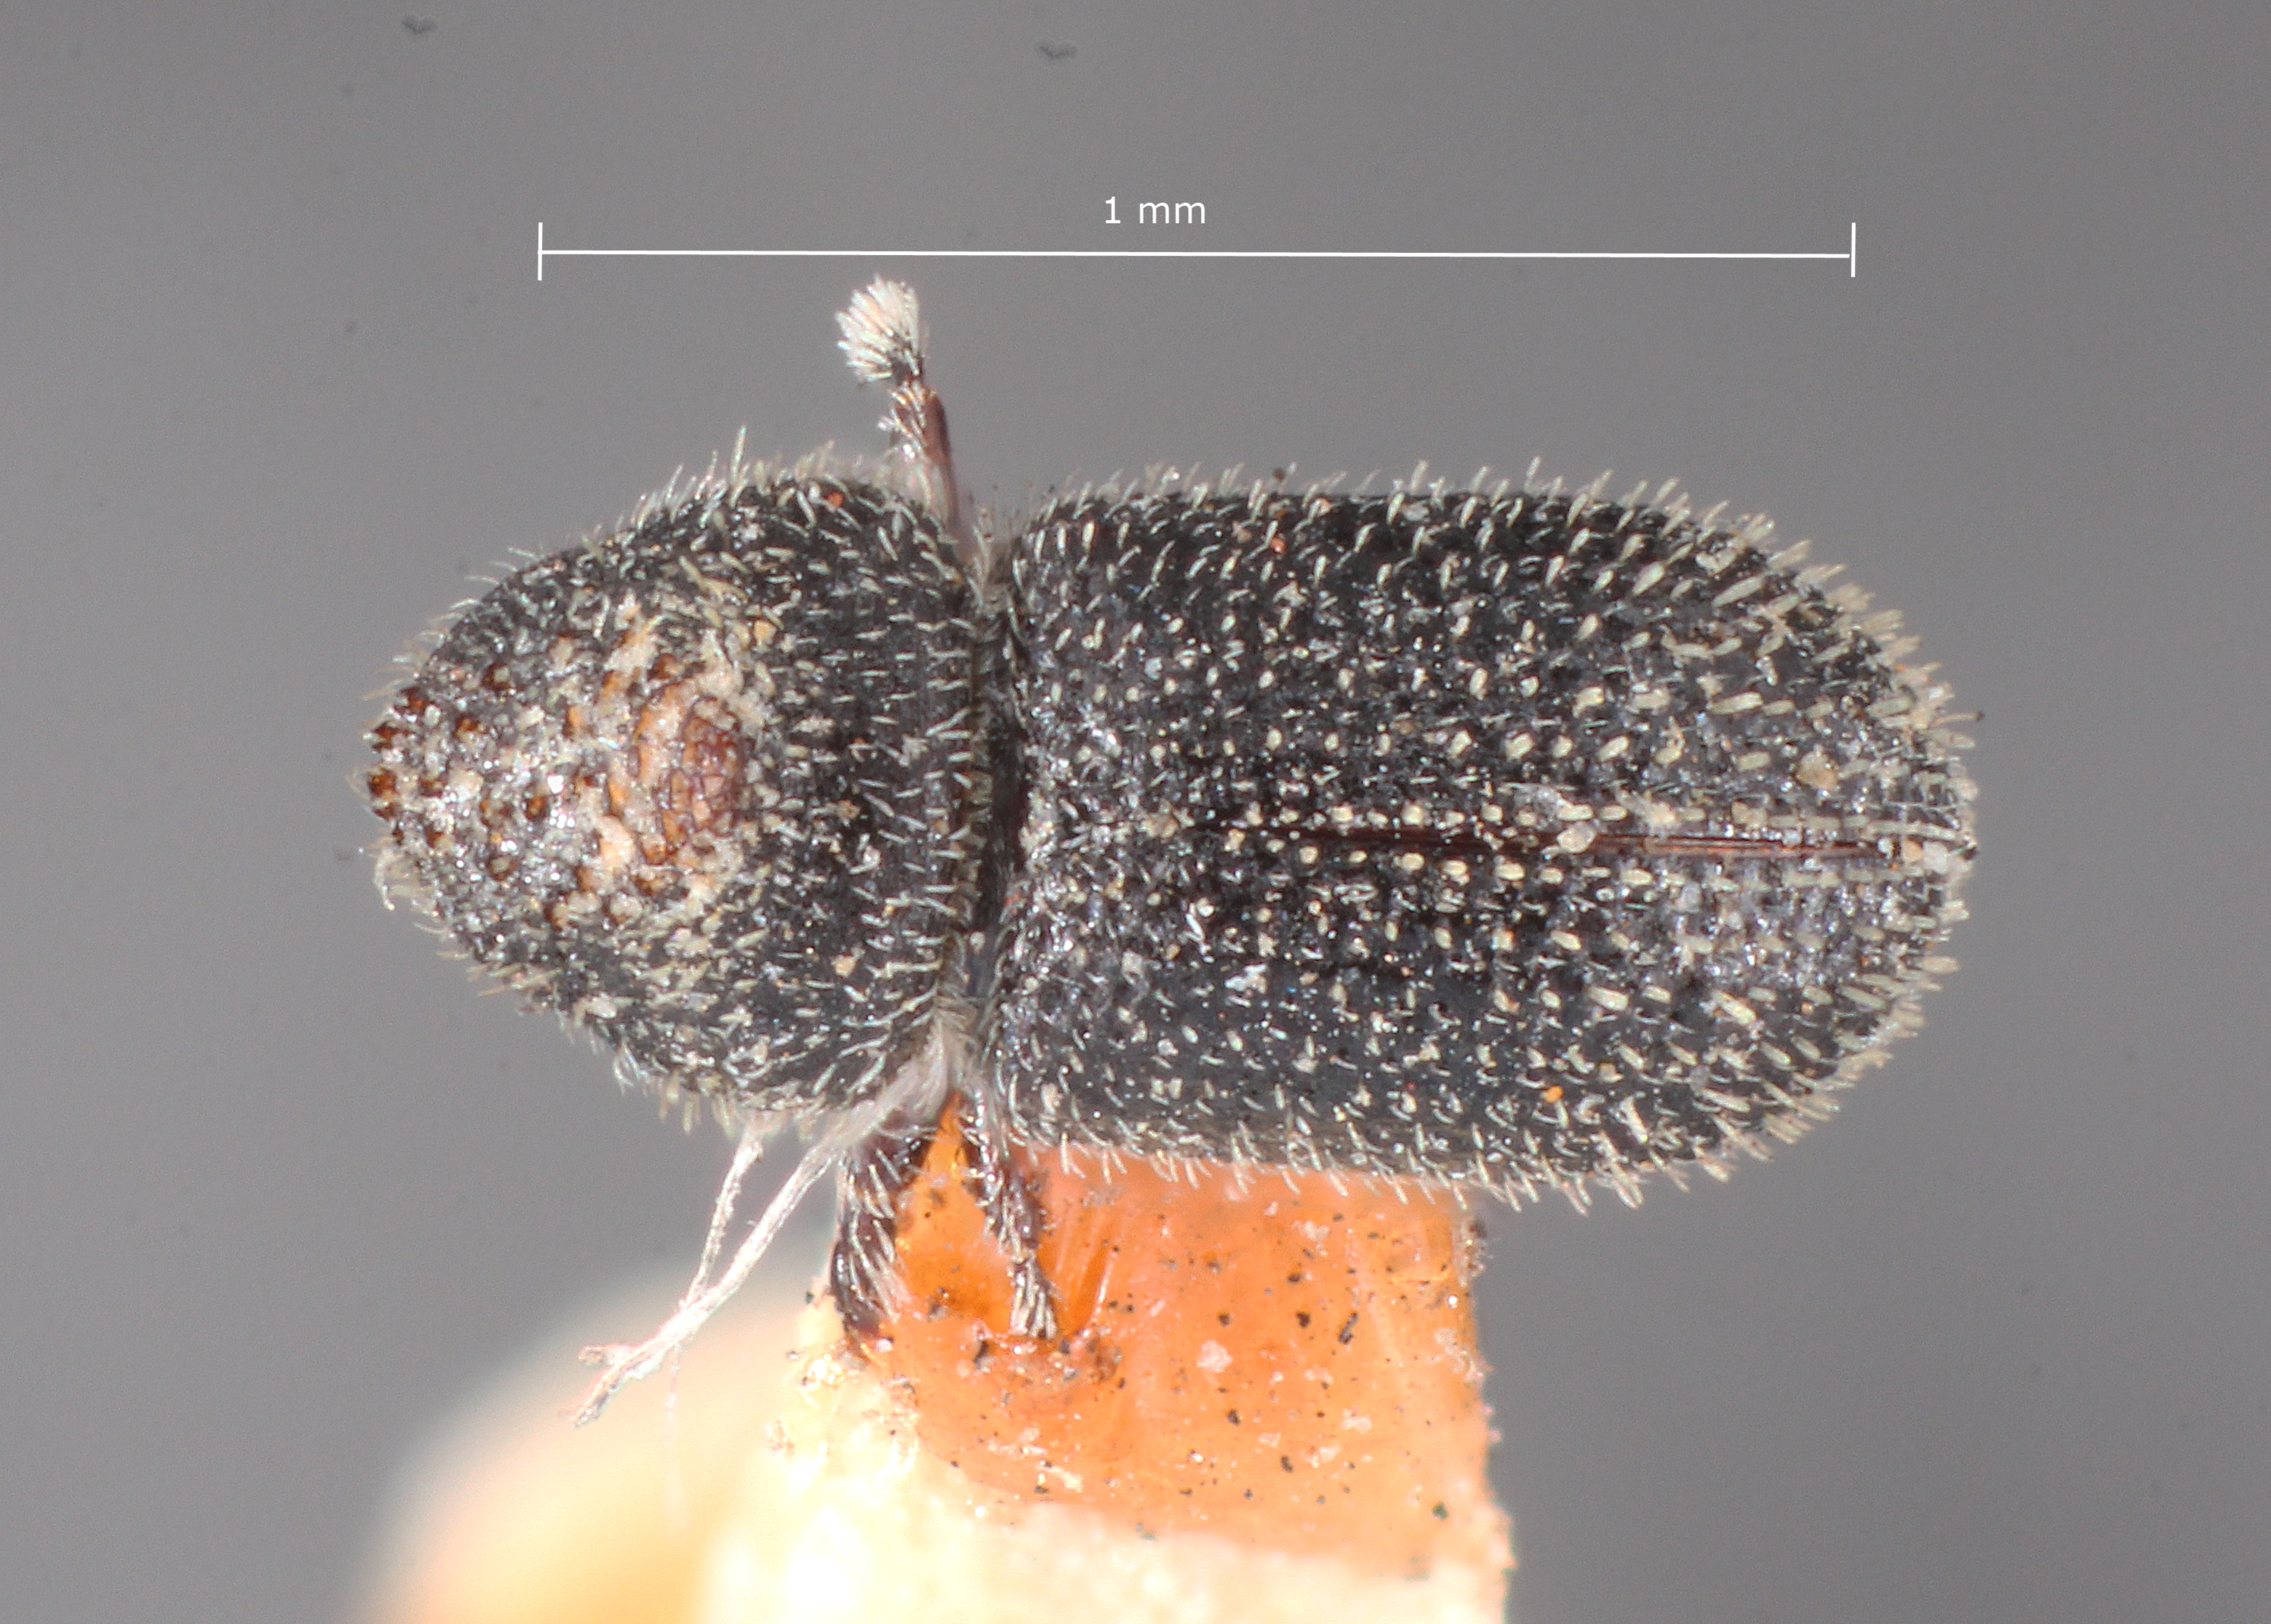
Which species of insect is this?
Pseudothysanoes hopkinsi
